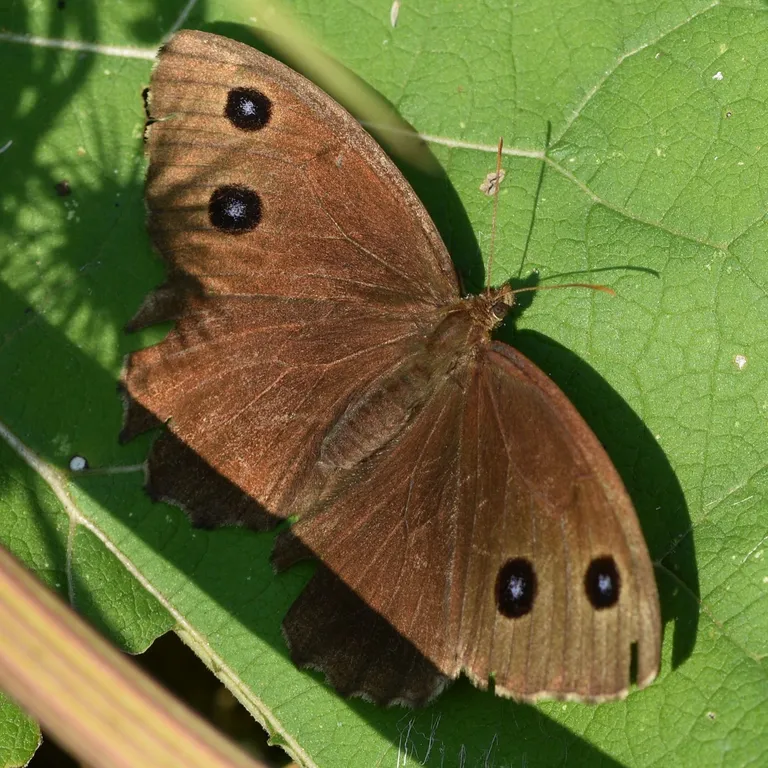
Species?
Minois dryas
